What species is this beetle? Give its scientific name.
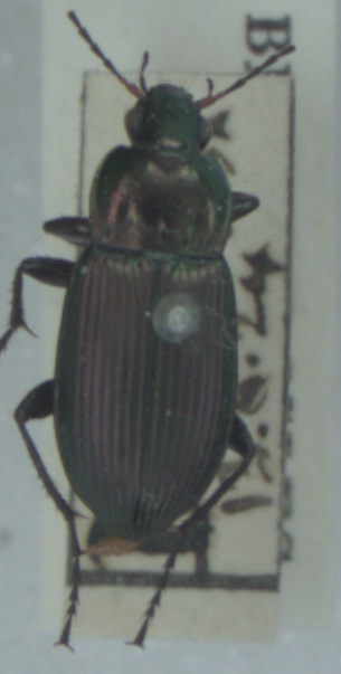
Poecilus cupreus
